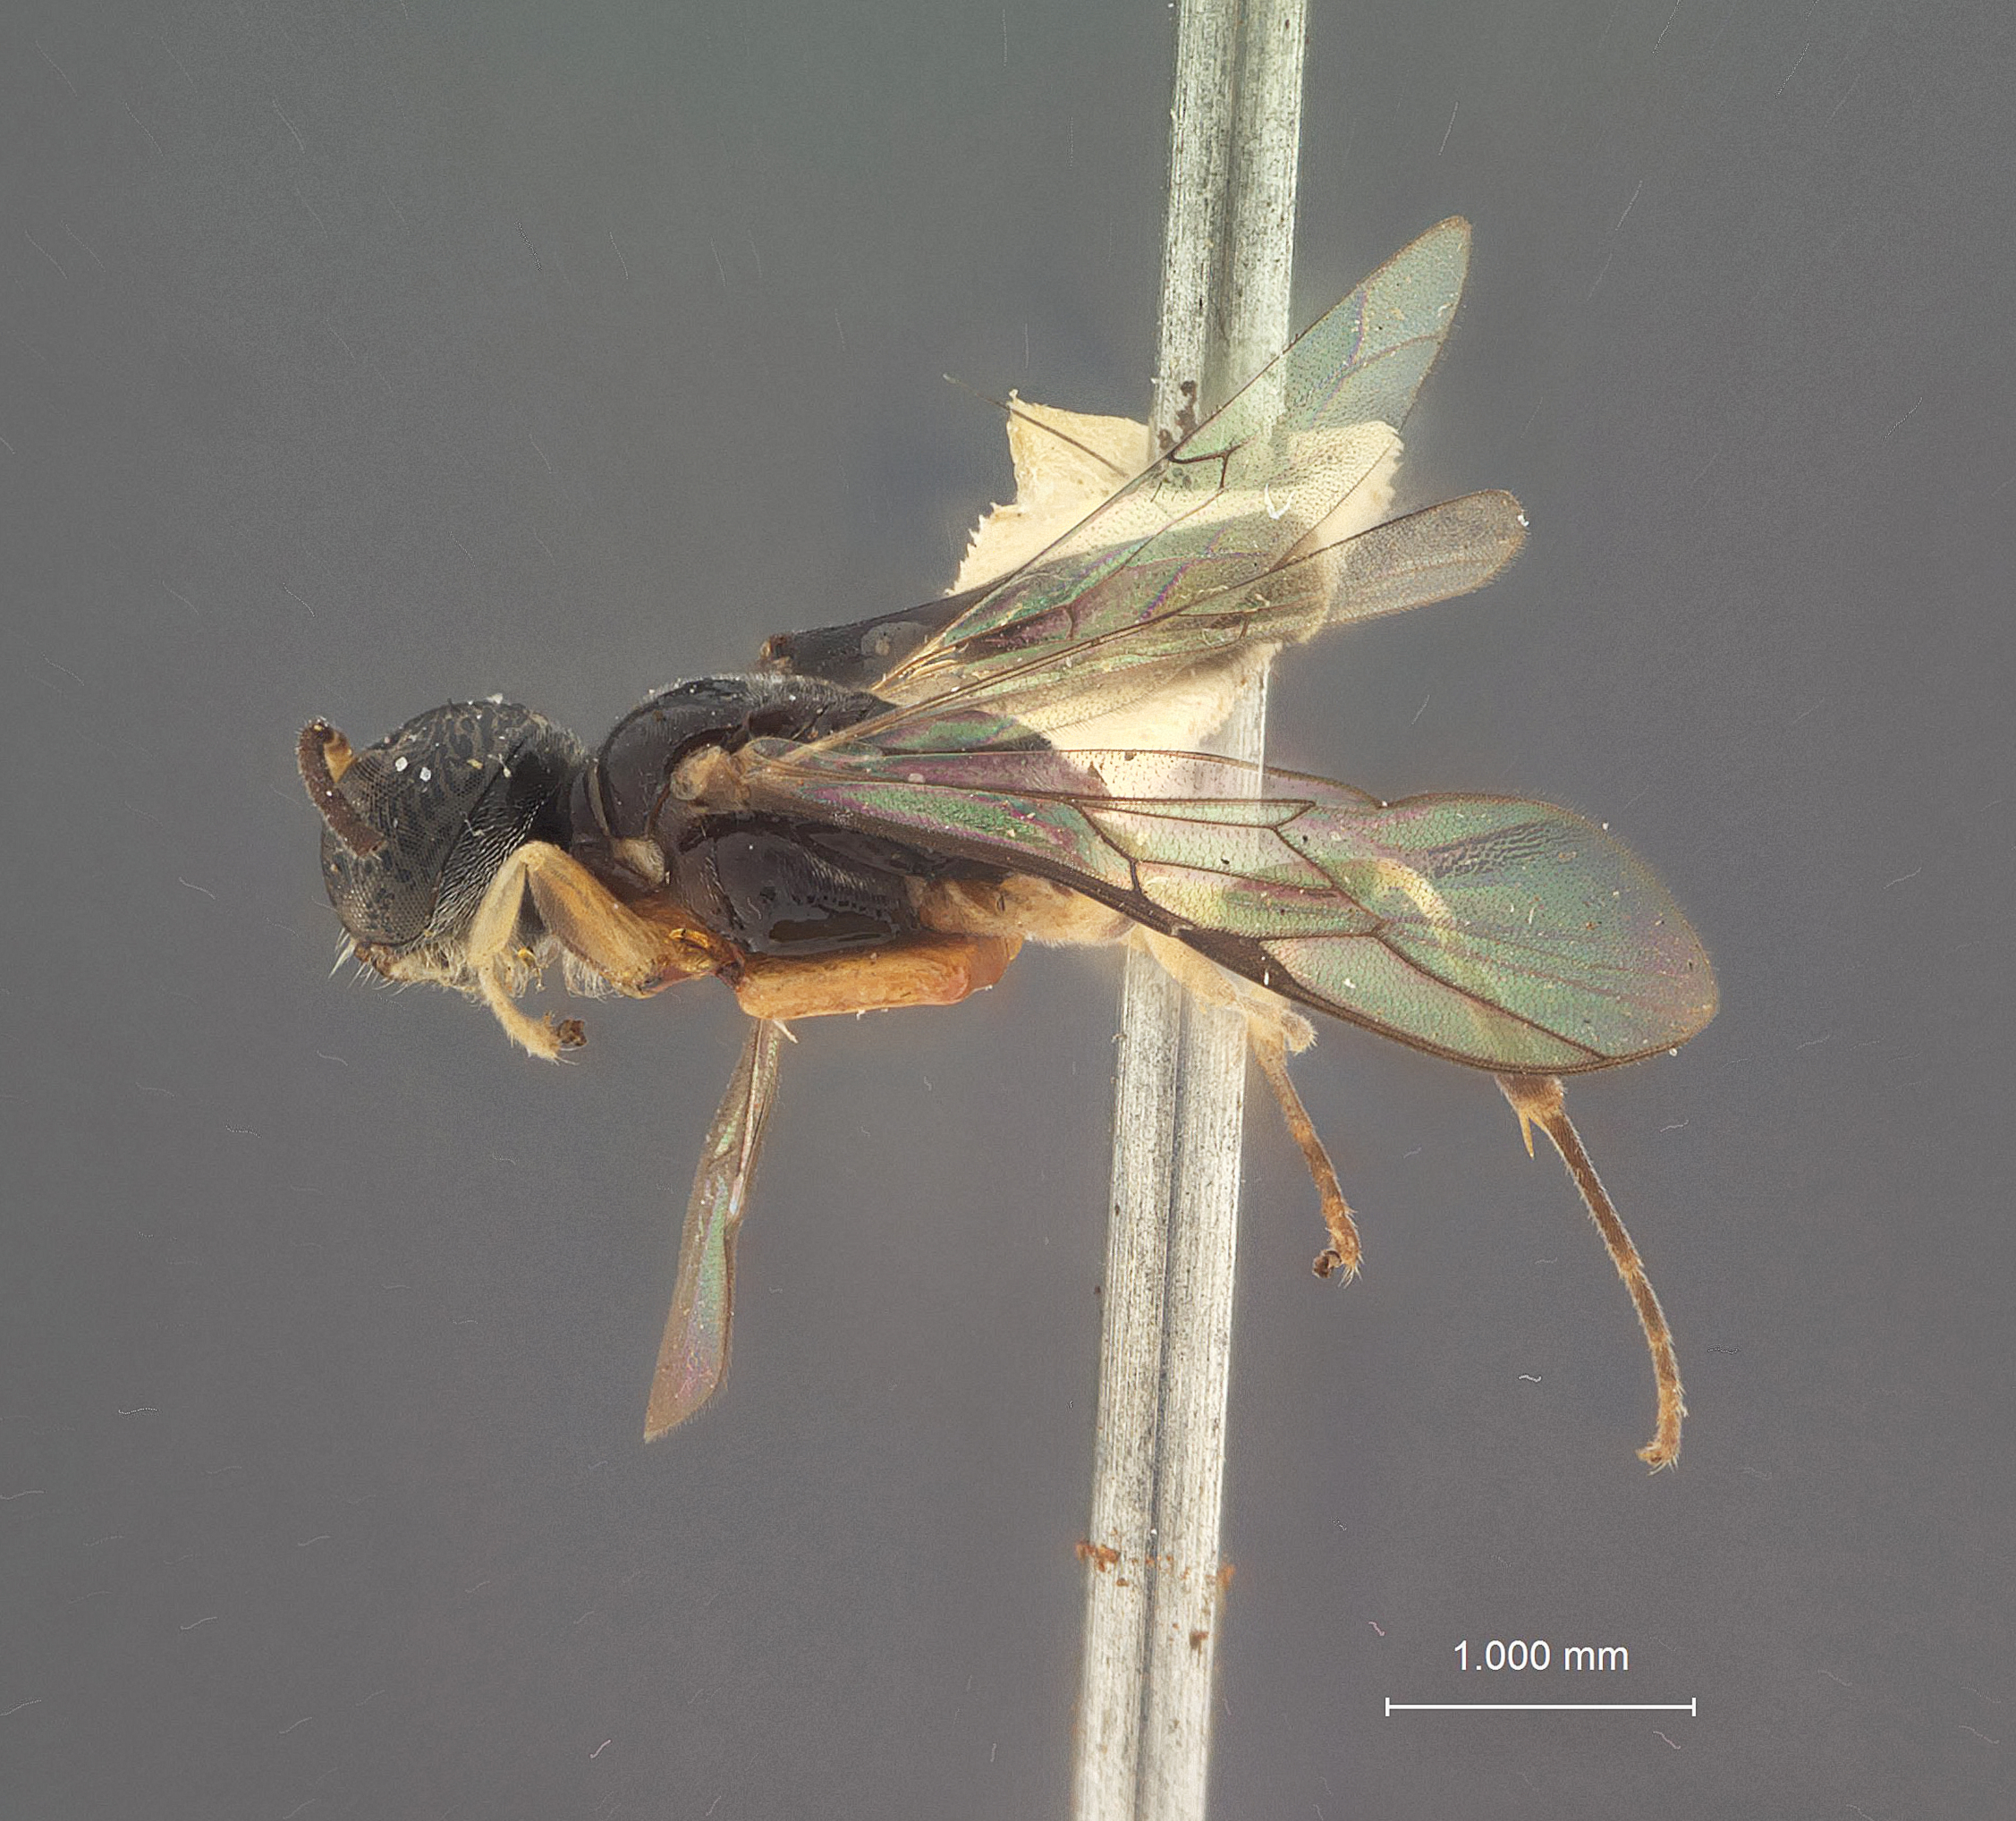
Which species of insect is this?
Trypoxylon singaporense
